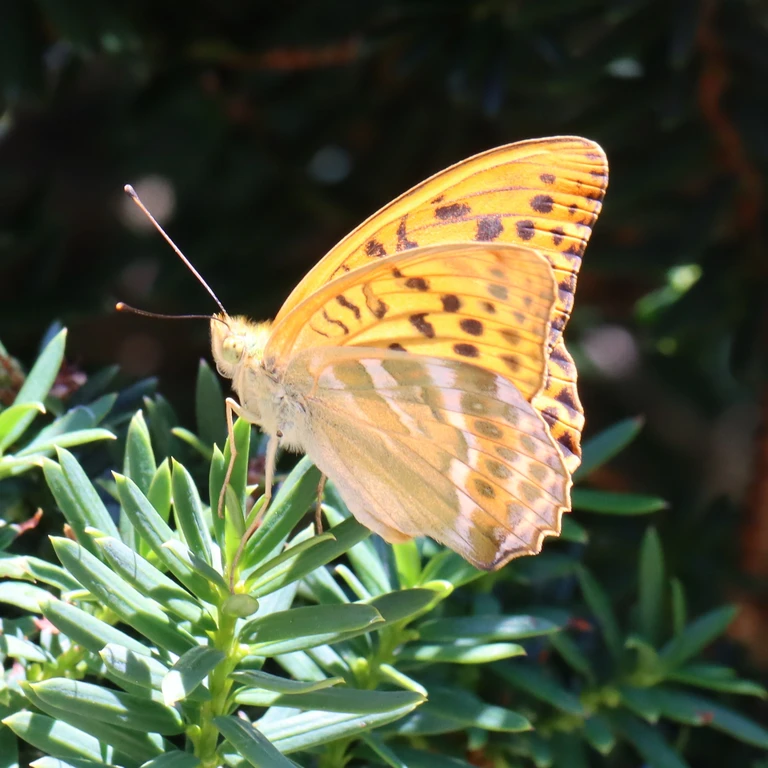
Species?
Argynnis paphia
